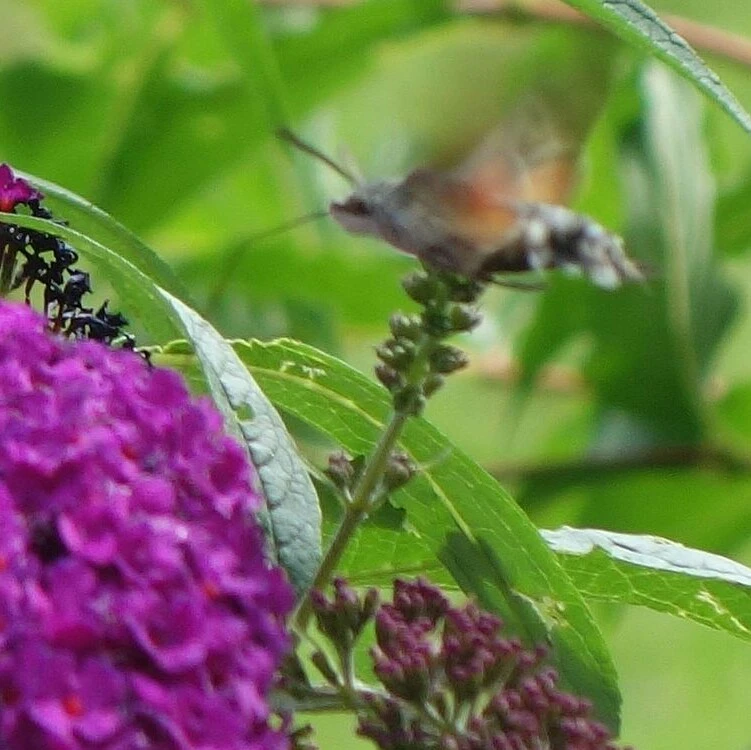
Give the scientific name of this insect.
Macroglossum stellatarum
